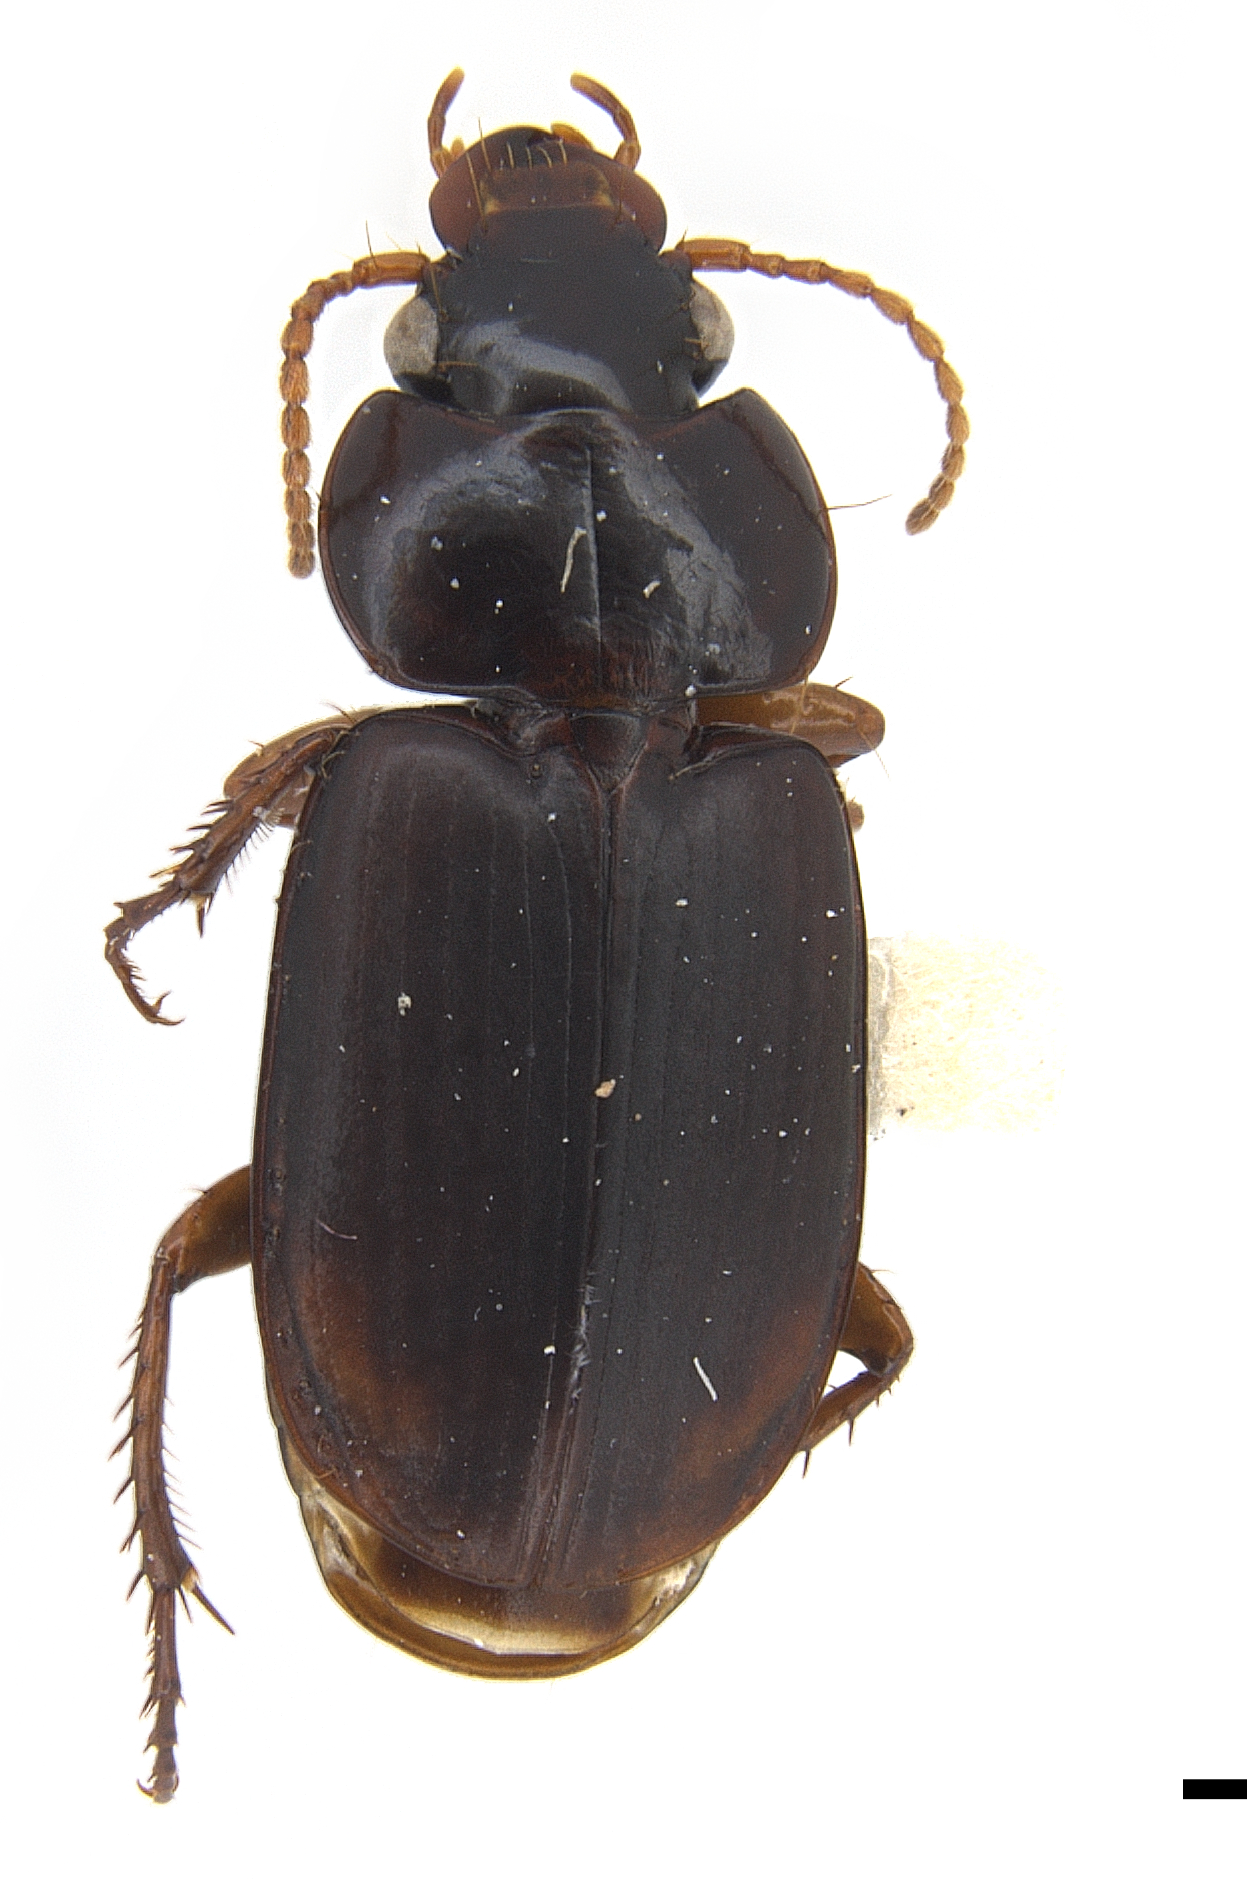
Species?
Analacus batesi (also Anaulacus ampliusculus)
